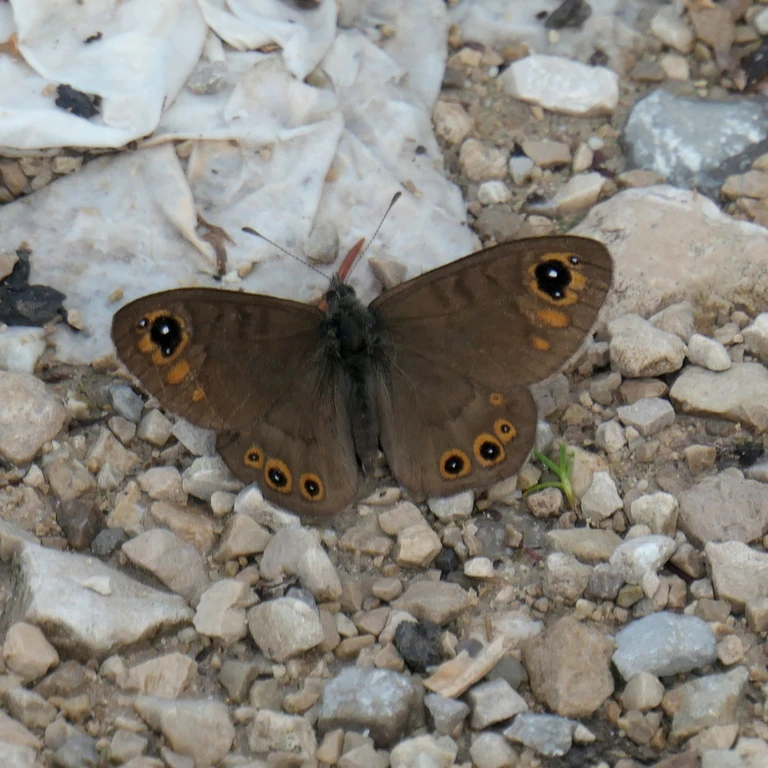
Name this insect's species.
Lasiommata petropolitana (also Pararge petropolitana)
